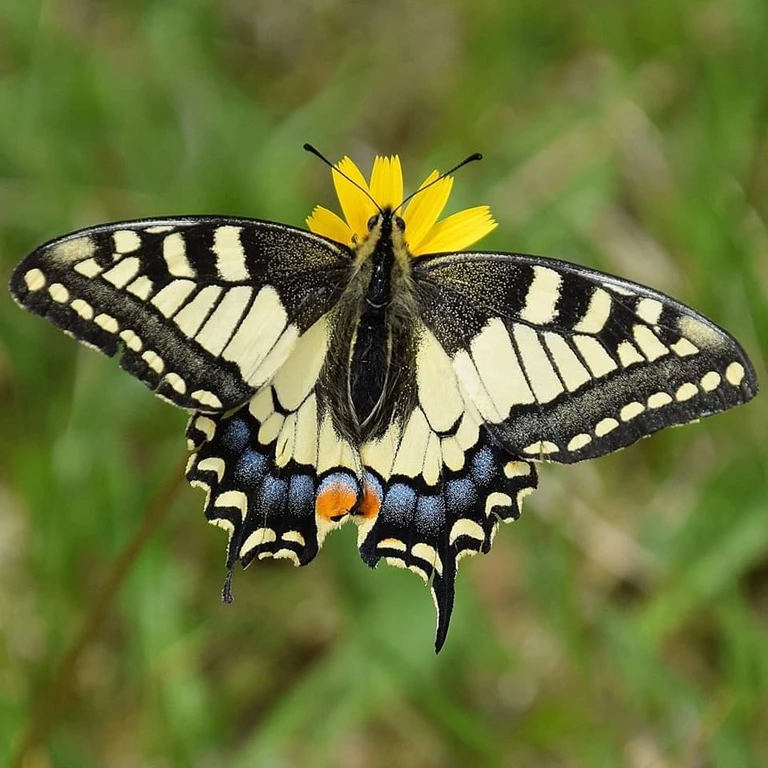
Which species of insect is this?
Papilio machaon
